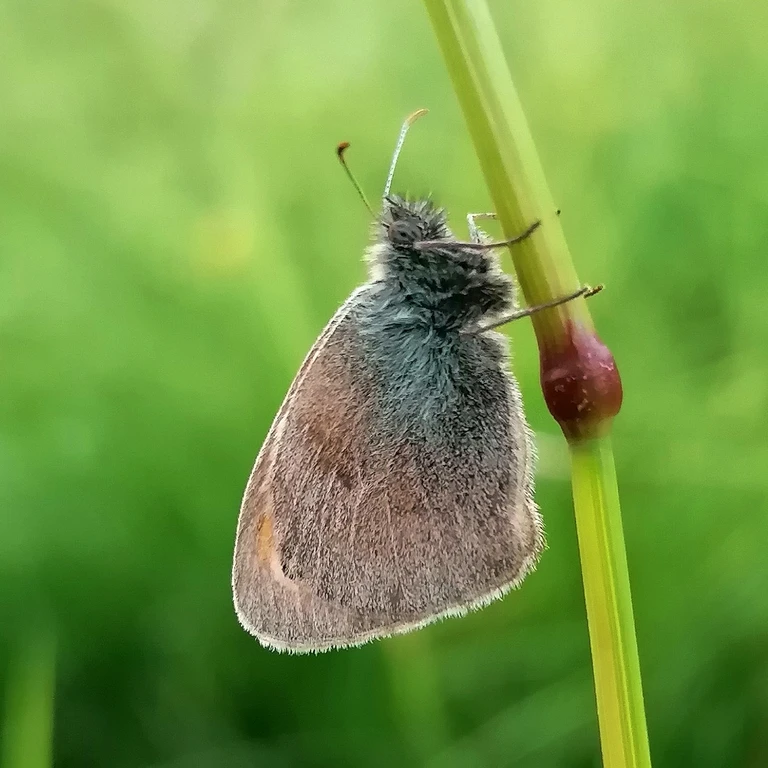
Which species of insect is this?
Coenonympha pamphilus
